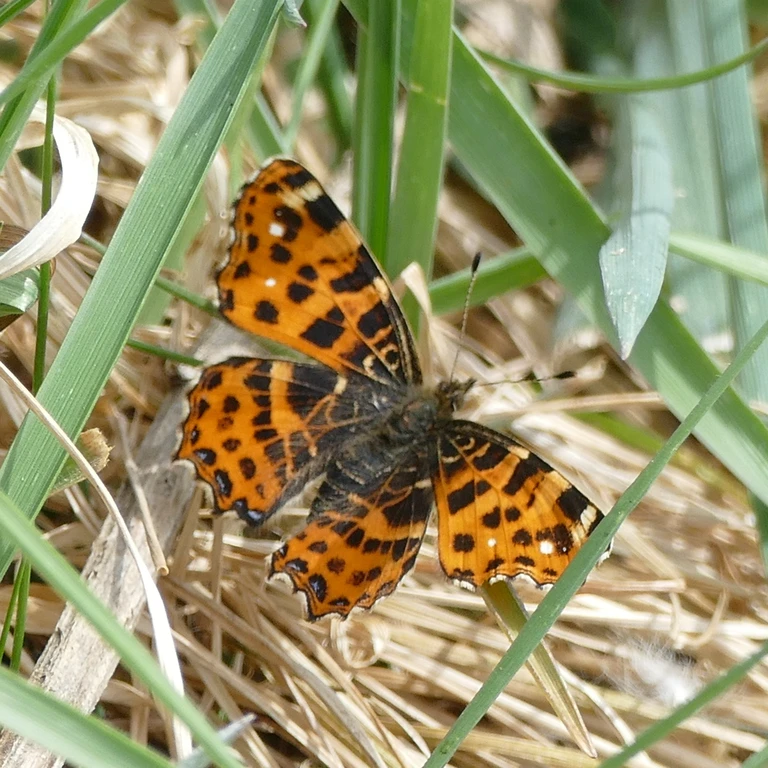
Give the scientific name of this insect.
Araschnia levana
